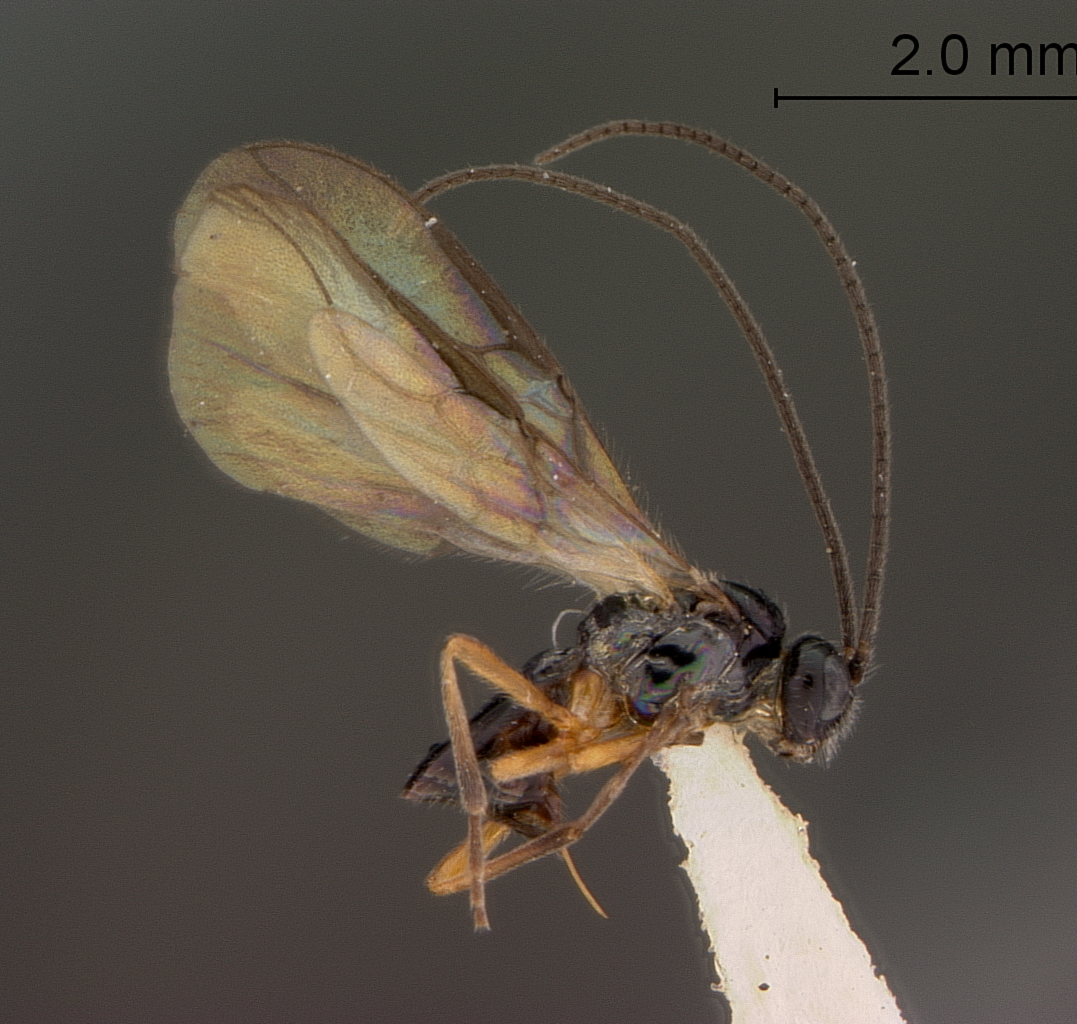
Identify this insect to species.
Opius blantoni
